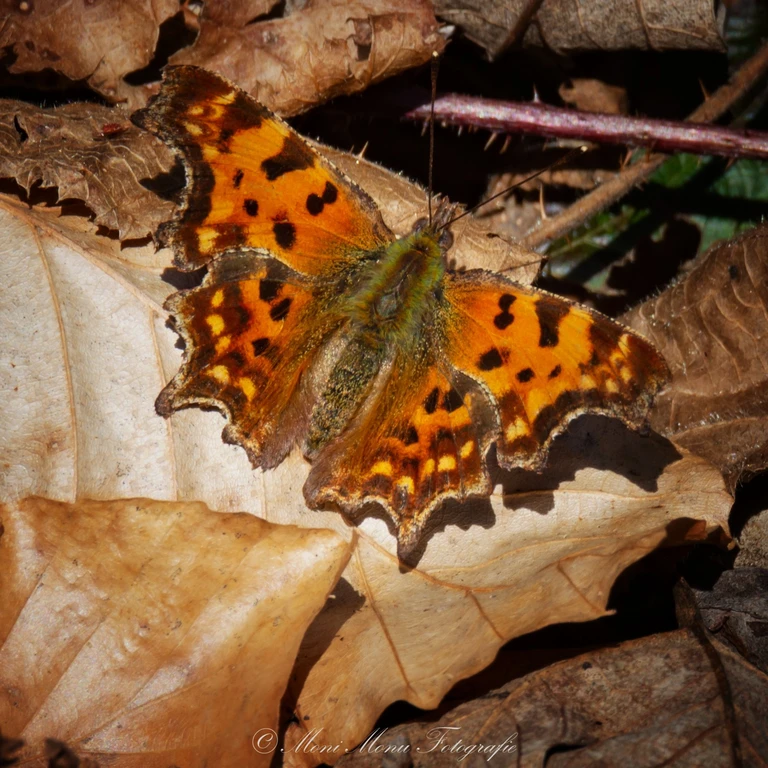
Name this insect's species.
Polygonia c-album
